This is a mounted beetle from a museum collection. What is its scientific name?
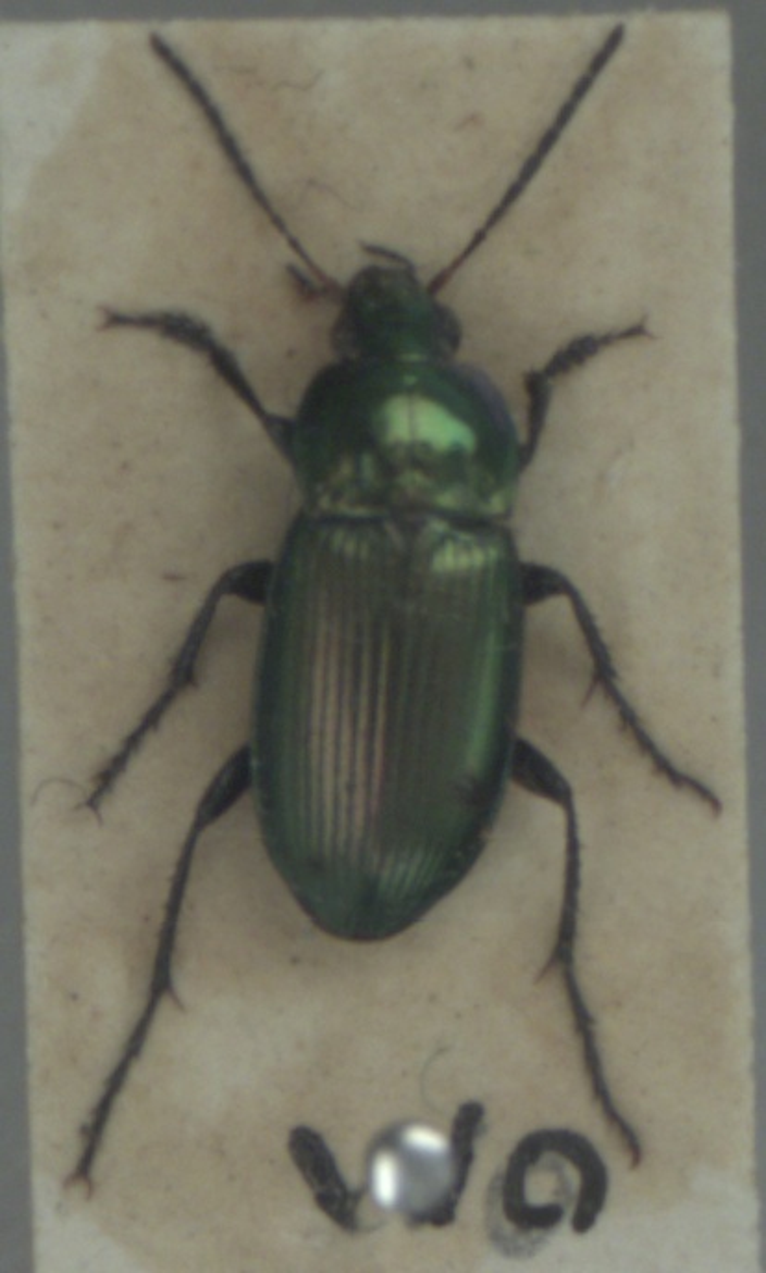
Poecilus versicolor
